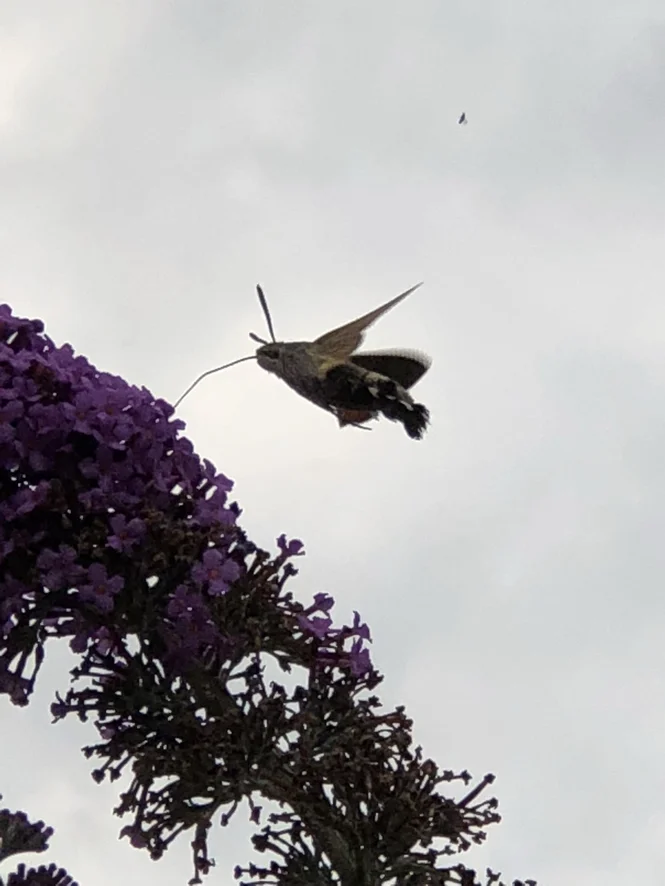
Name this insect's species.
Macroglossum stellatarum
